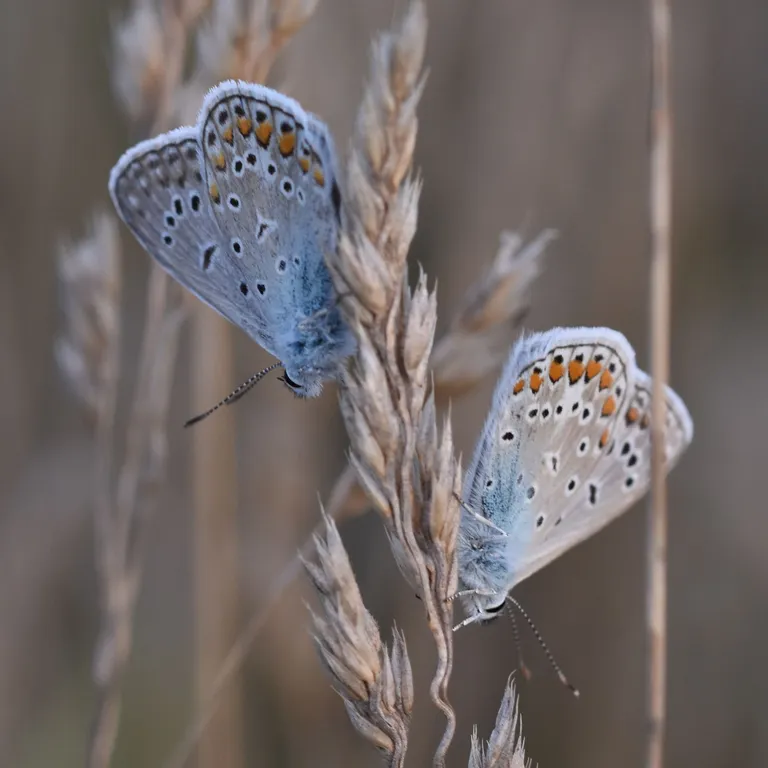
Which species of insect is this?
Polyommatus icarus
